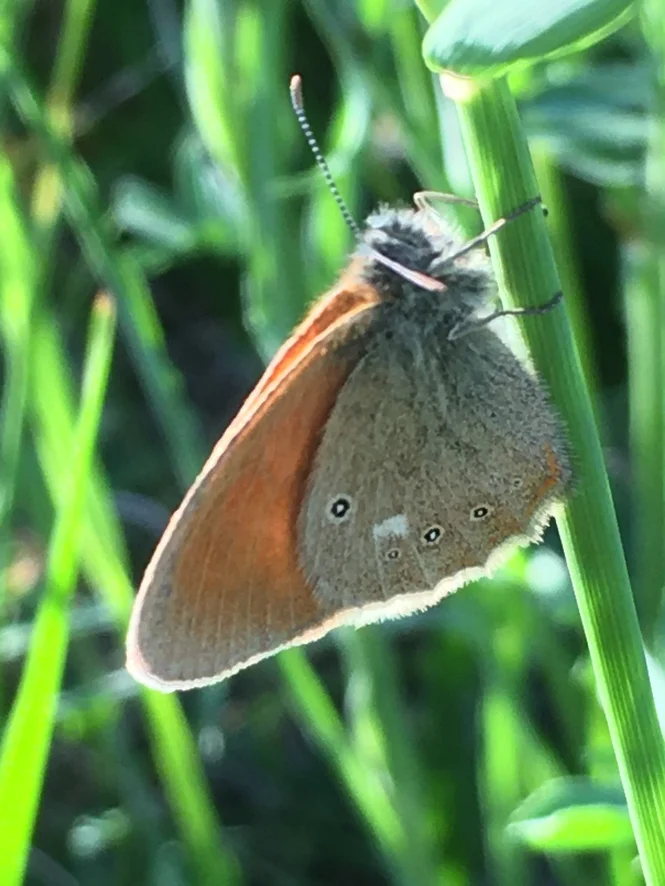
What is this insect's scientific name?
Coenonympha glycerion (also Coenonympha iphis)
